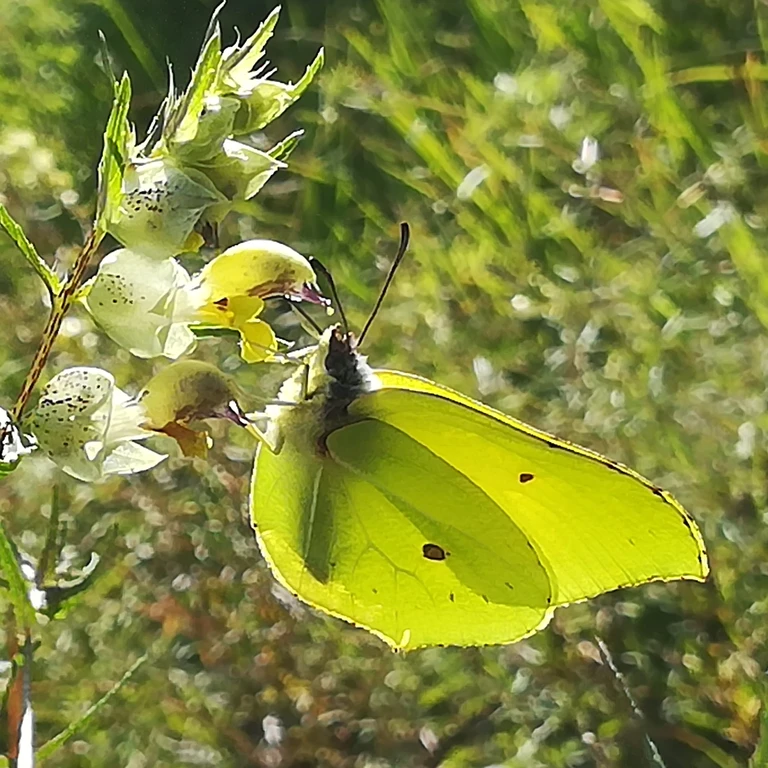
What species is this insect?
Gonepteryx rhamni
